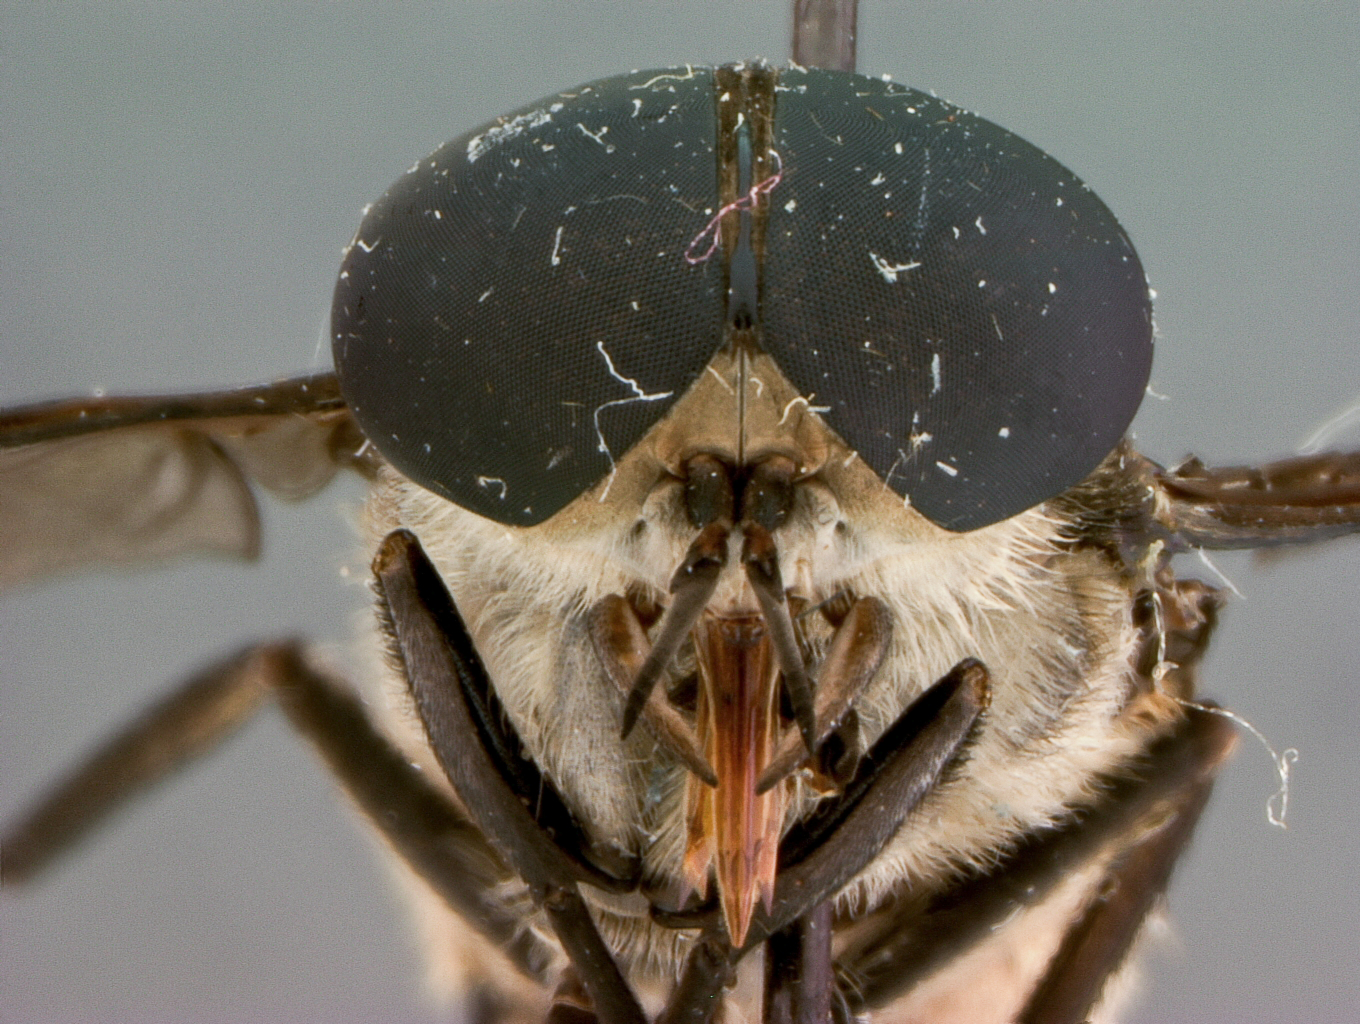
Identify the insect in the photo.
Tabanus audyi
